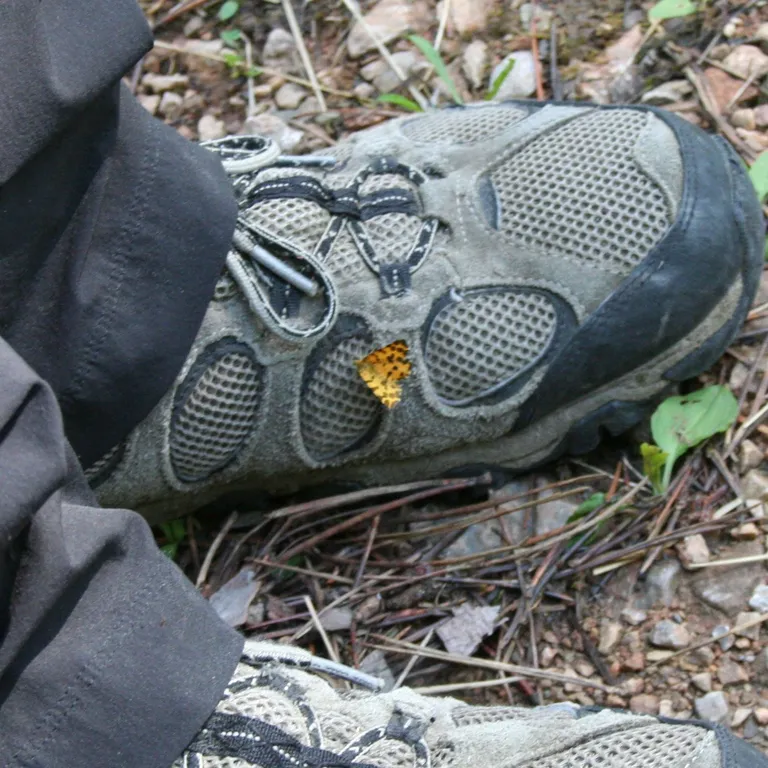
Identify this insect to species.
Pseudopanthera macularia
